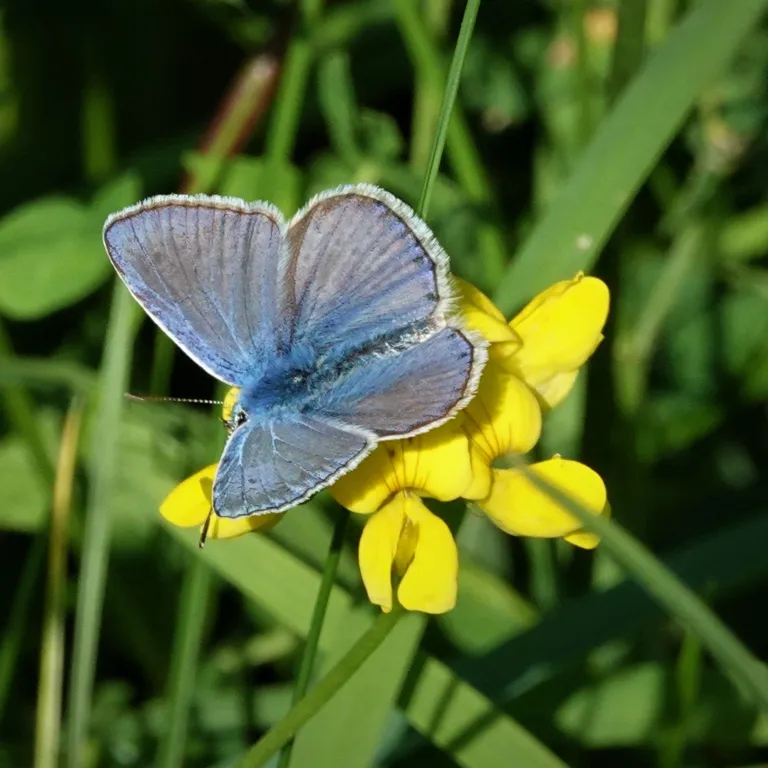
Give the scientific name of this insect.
Polyommatus icarus
